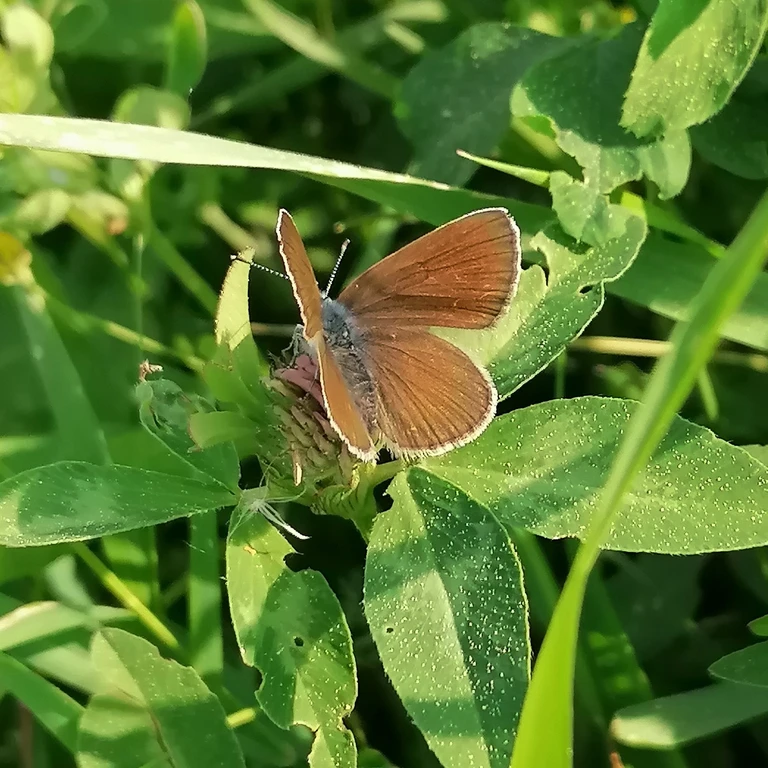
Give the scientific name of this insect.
Cyaniris semiargus
